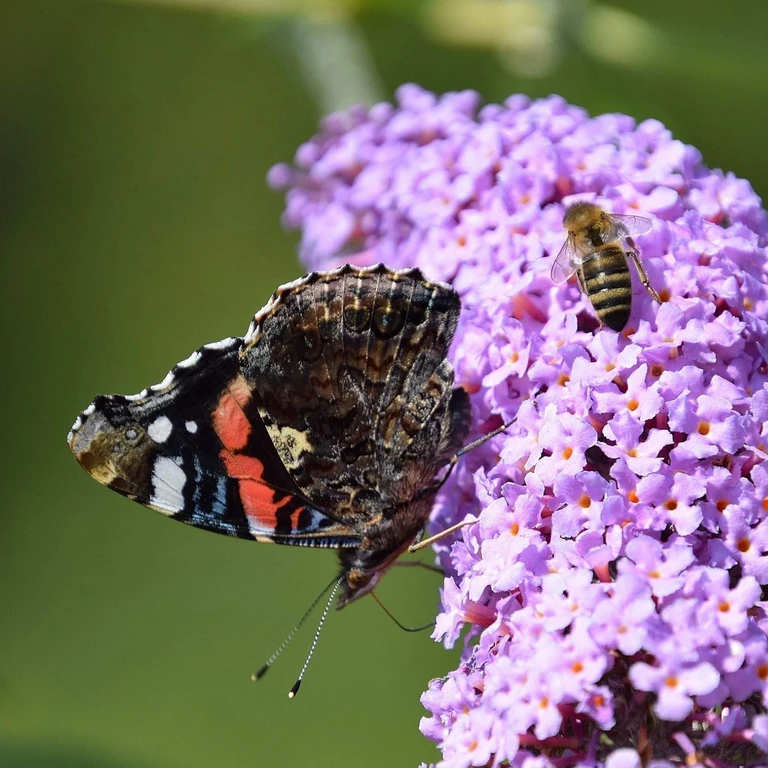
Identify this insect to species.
Vanessa atalanta
